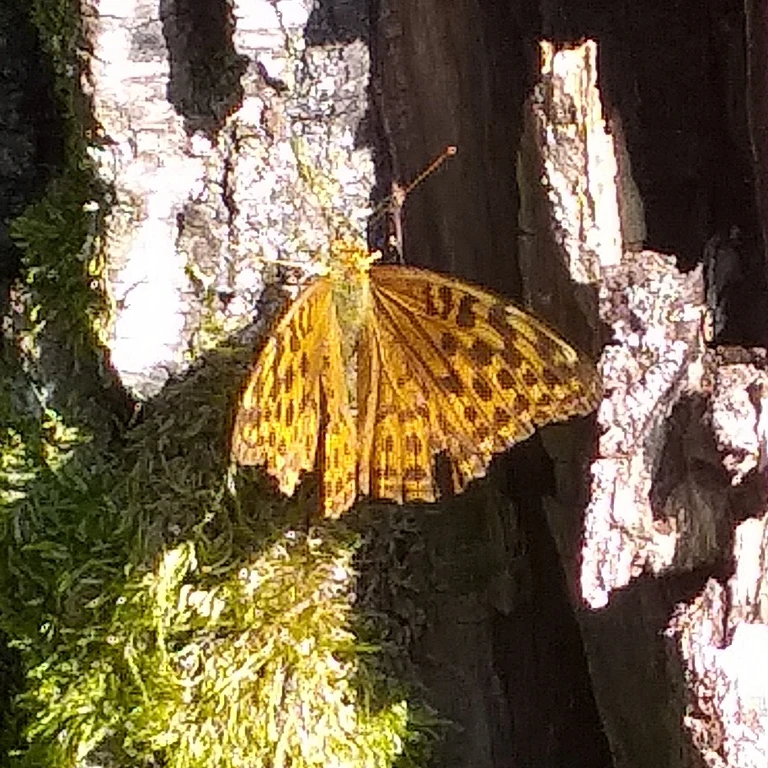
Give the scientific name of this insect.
Argynnis paphia
